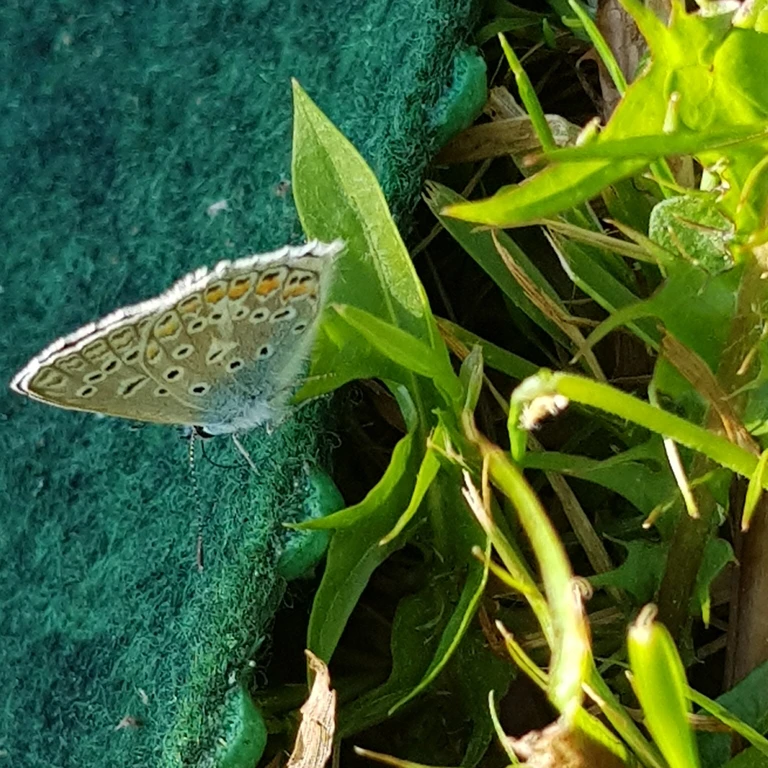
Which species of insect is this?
Polyommatus icarus
